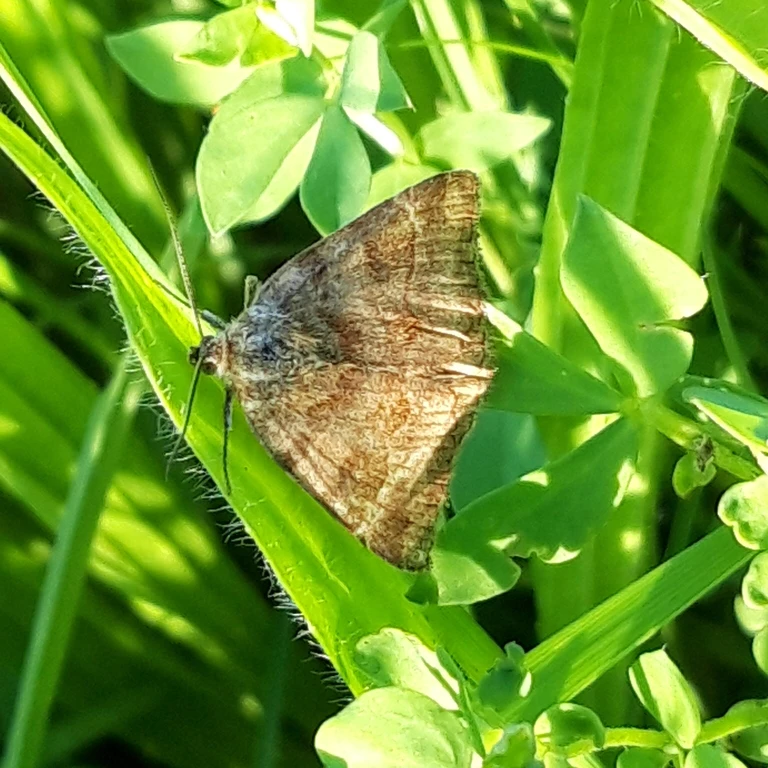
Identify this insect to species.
Euclidia glyphica
